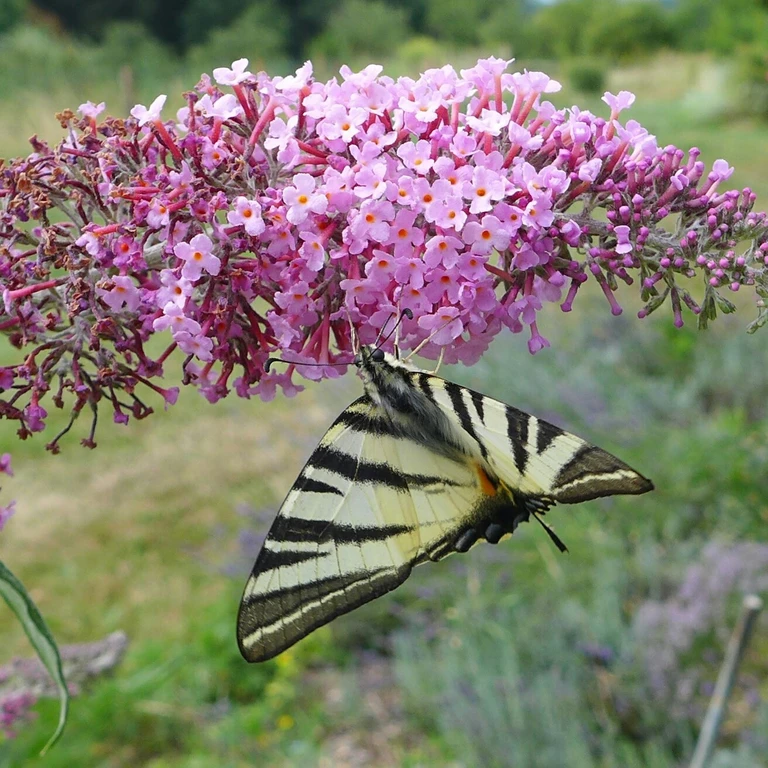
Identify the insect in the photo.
Iphiclides podalirius
